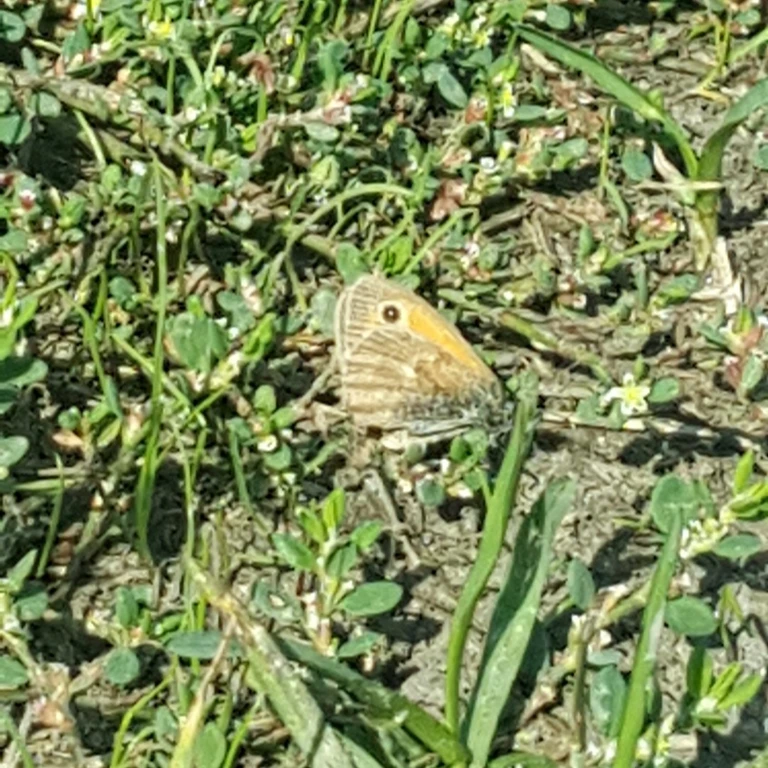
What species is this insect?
Coenonympha pamphilus
